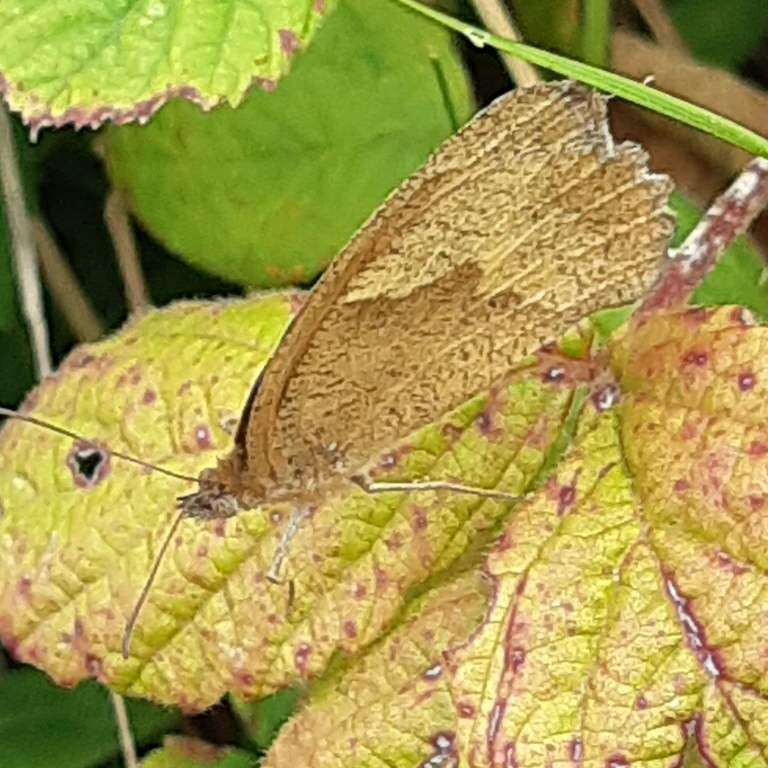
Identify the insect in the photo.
Maniola jurtina
